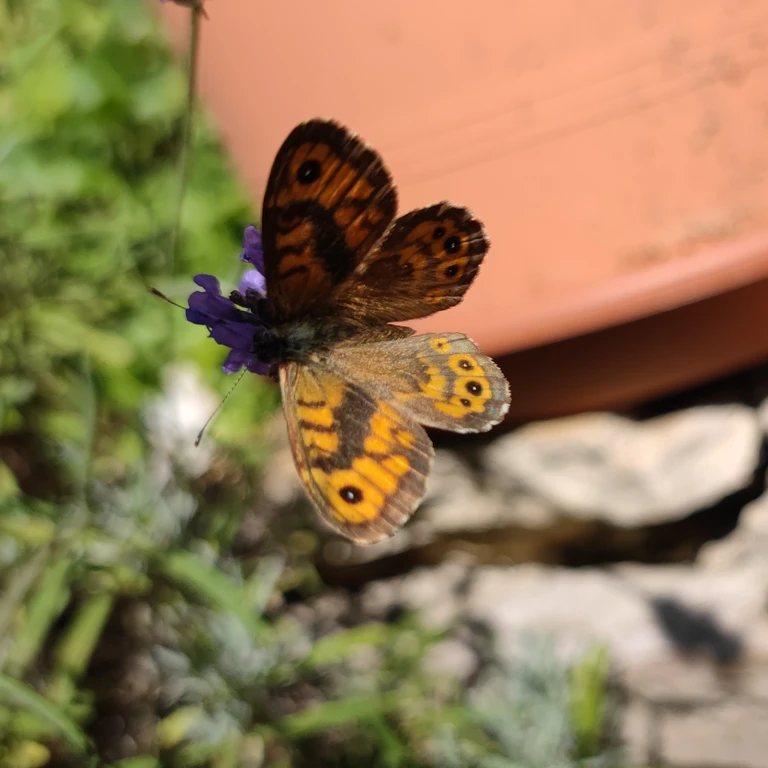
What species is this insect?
Lasiommata megera (also Pararge megera)
